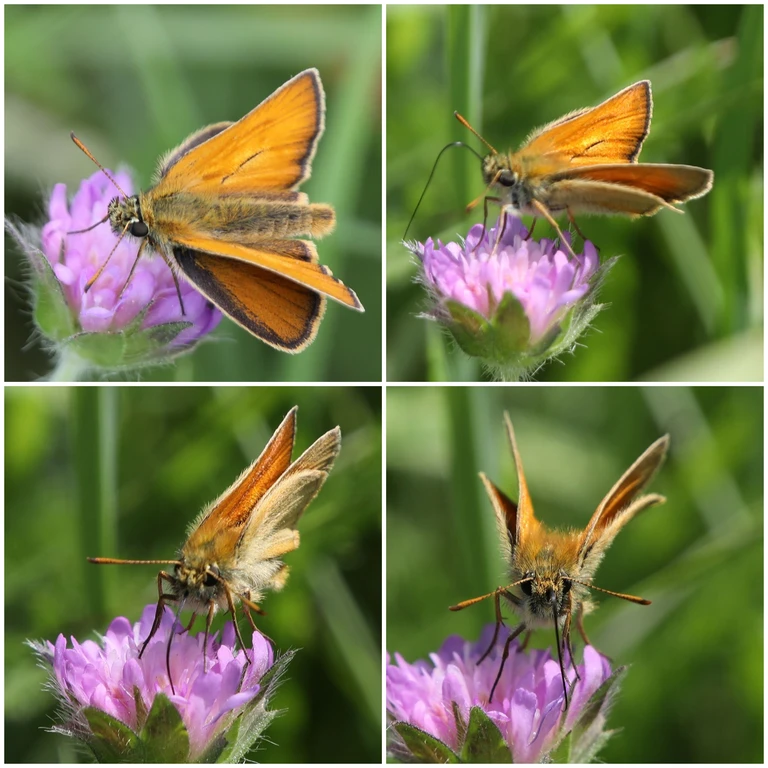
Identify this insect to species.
Thymelicus sylvestris
